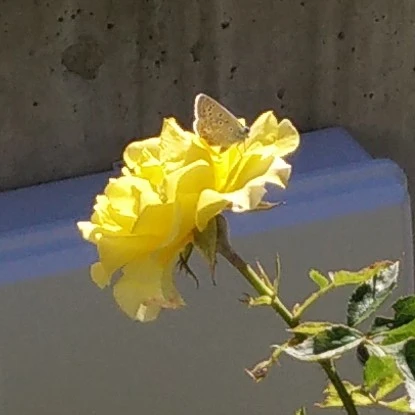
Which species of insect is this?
Polyommatus icarus
